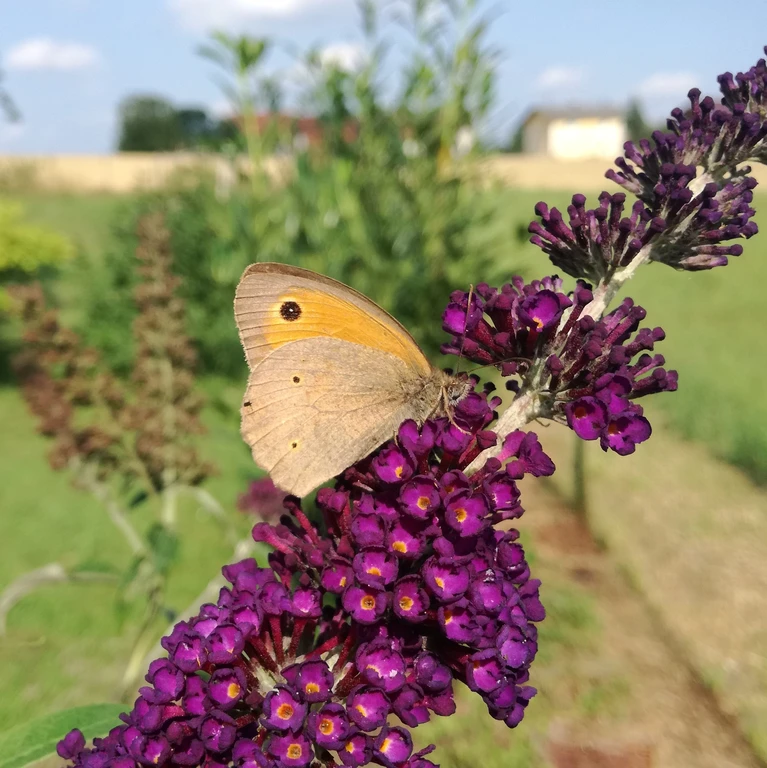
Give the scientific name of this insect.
Maniola jurtina
